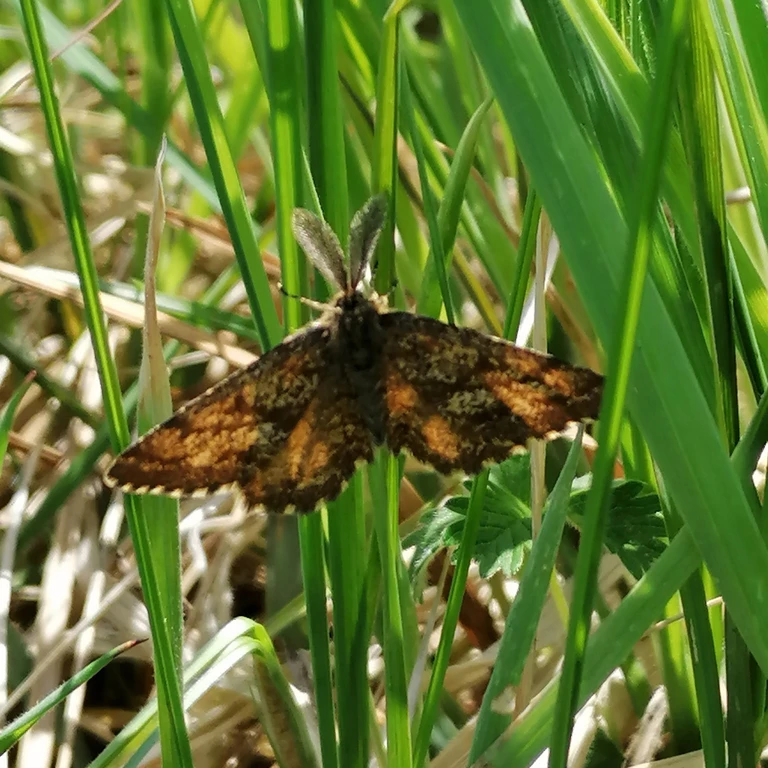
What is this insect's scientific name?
Ematurga atomaria
